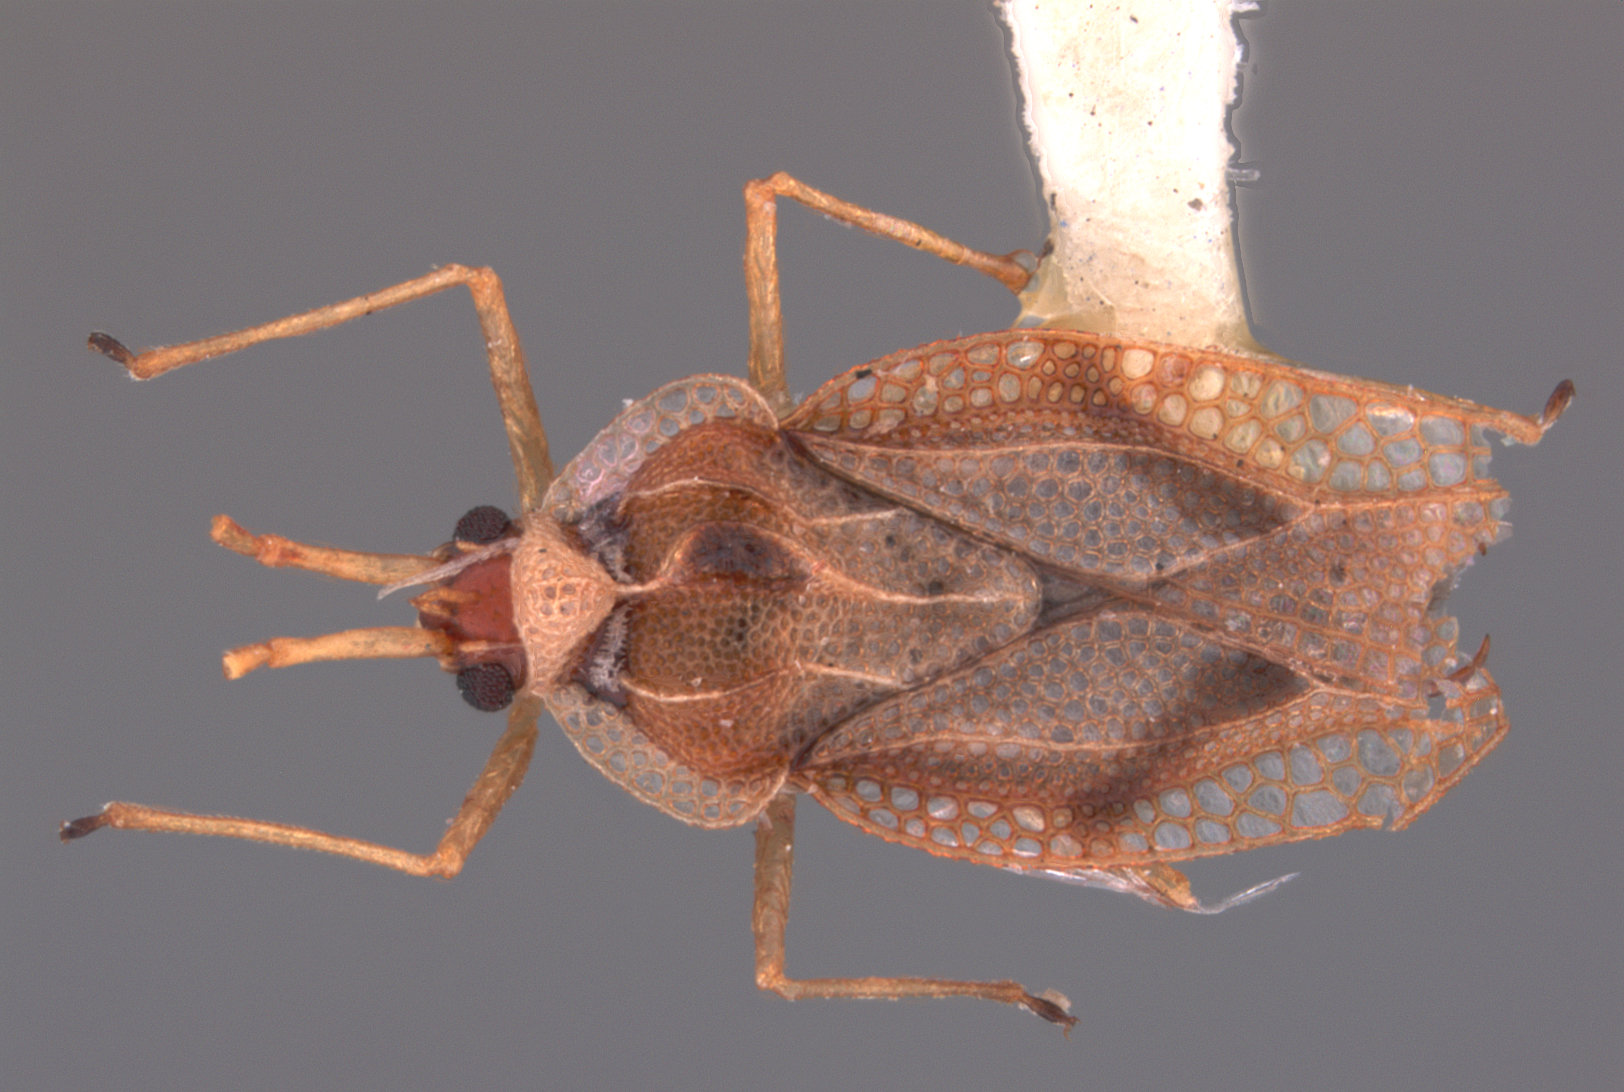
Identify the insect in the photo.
Leptopharsa enodata
